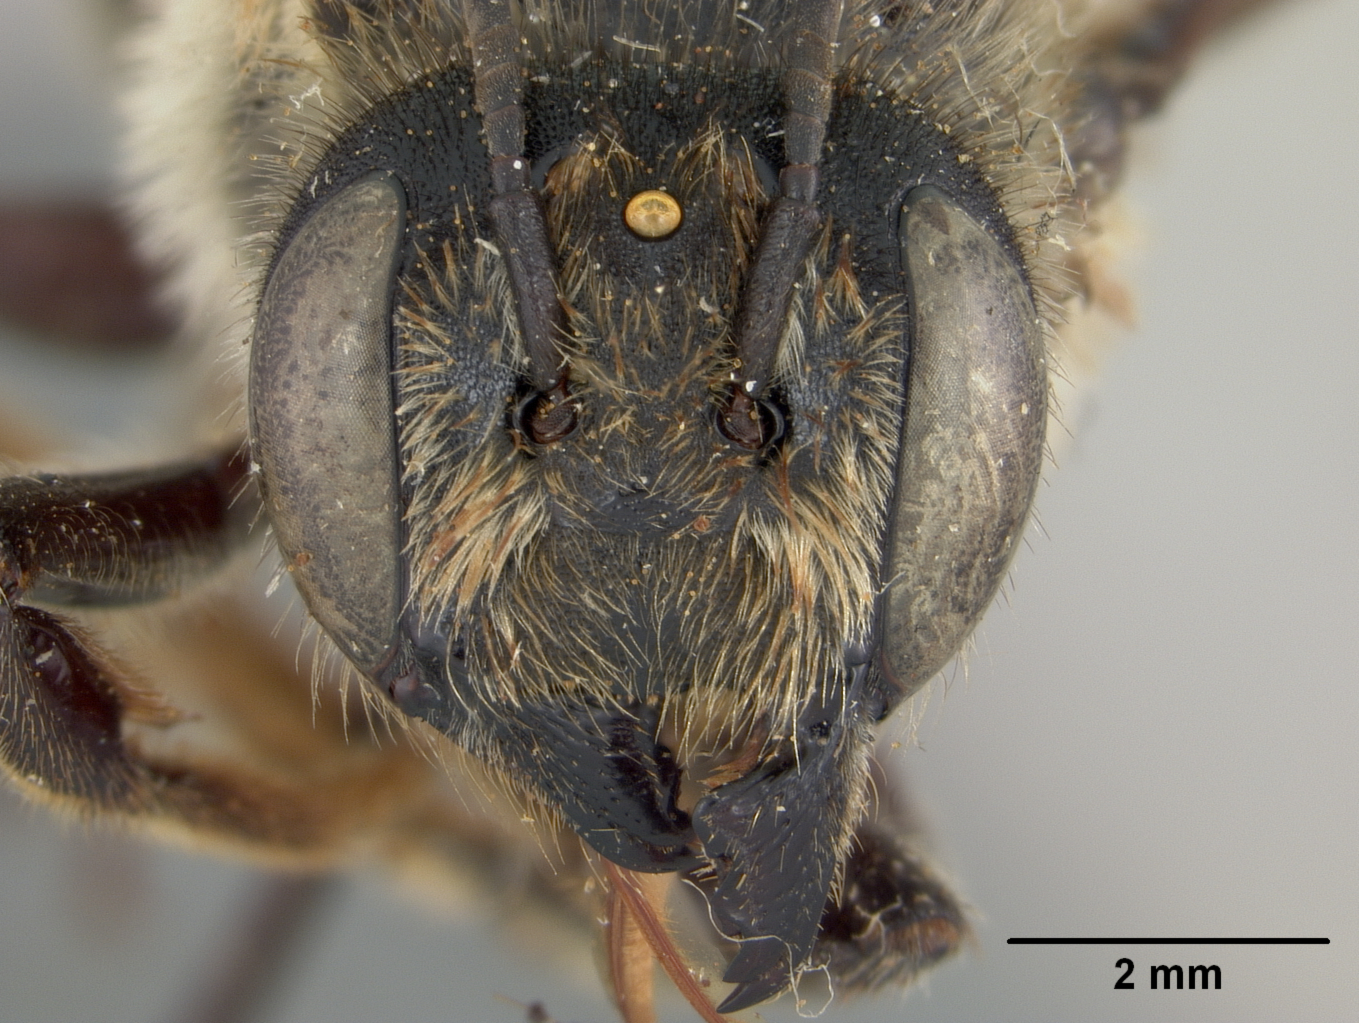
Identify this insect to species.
Megachile vidua
